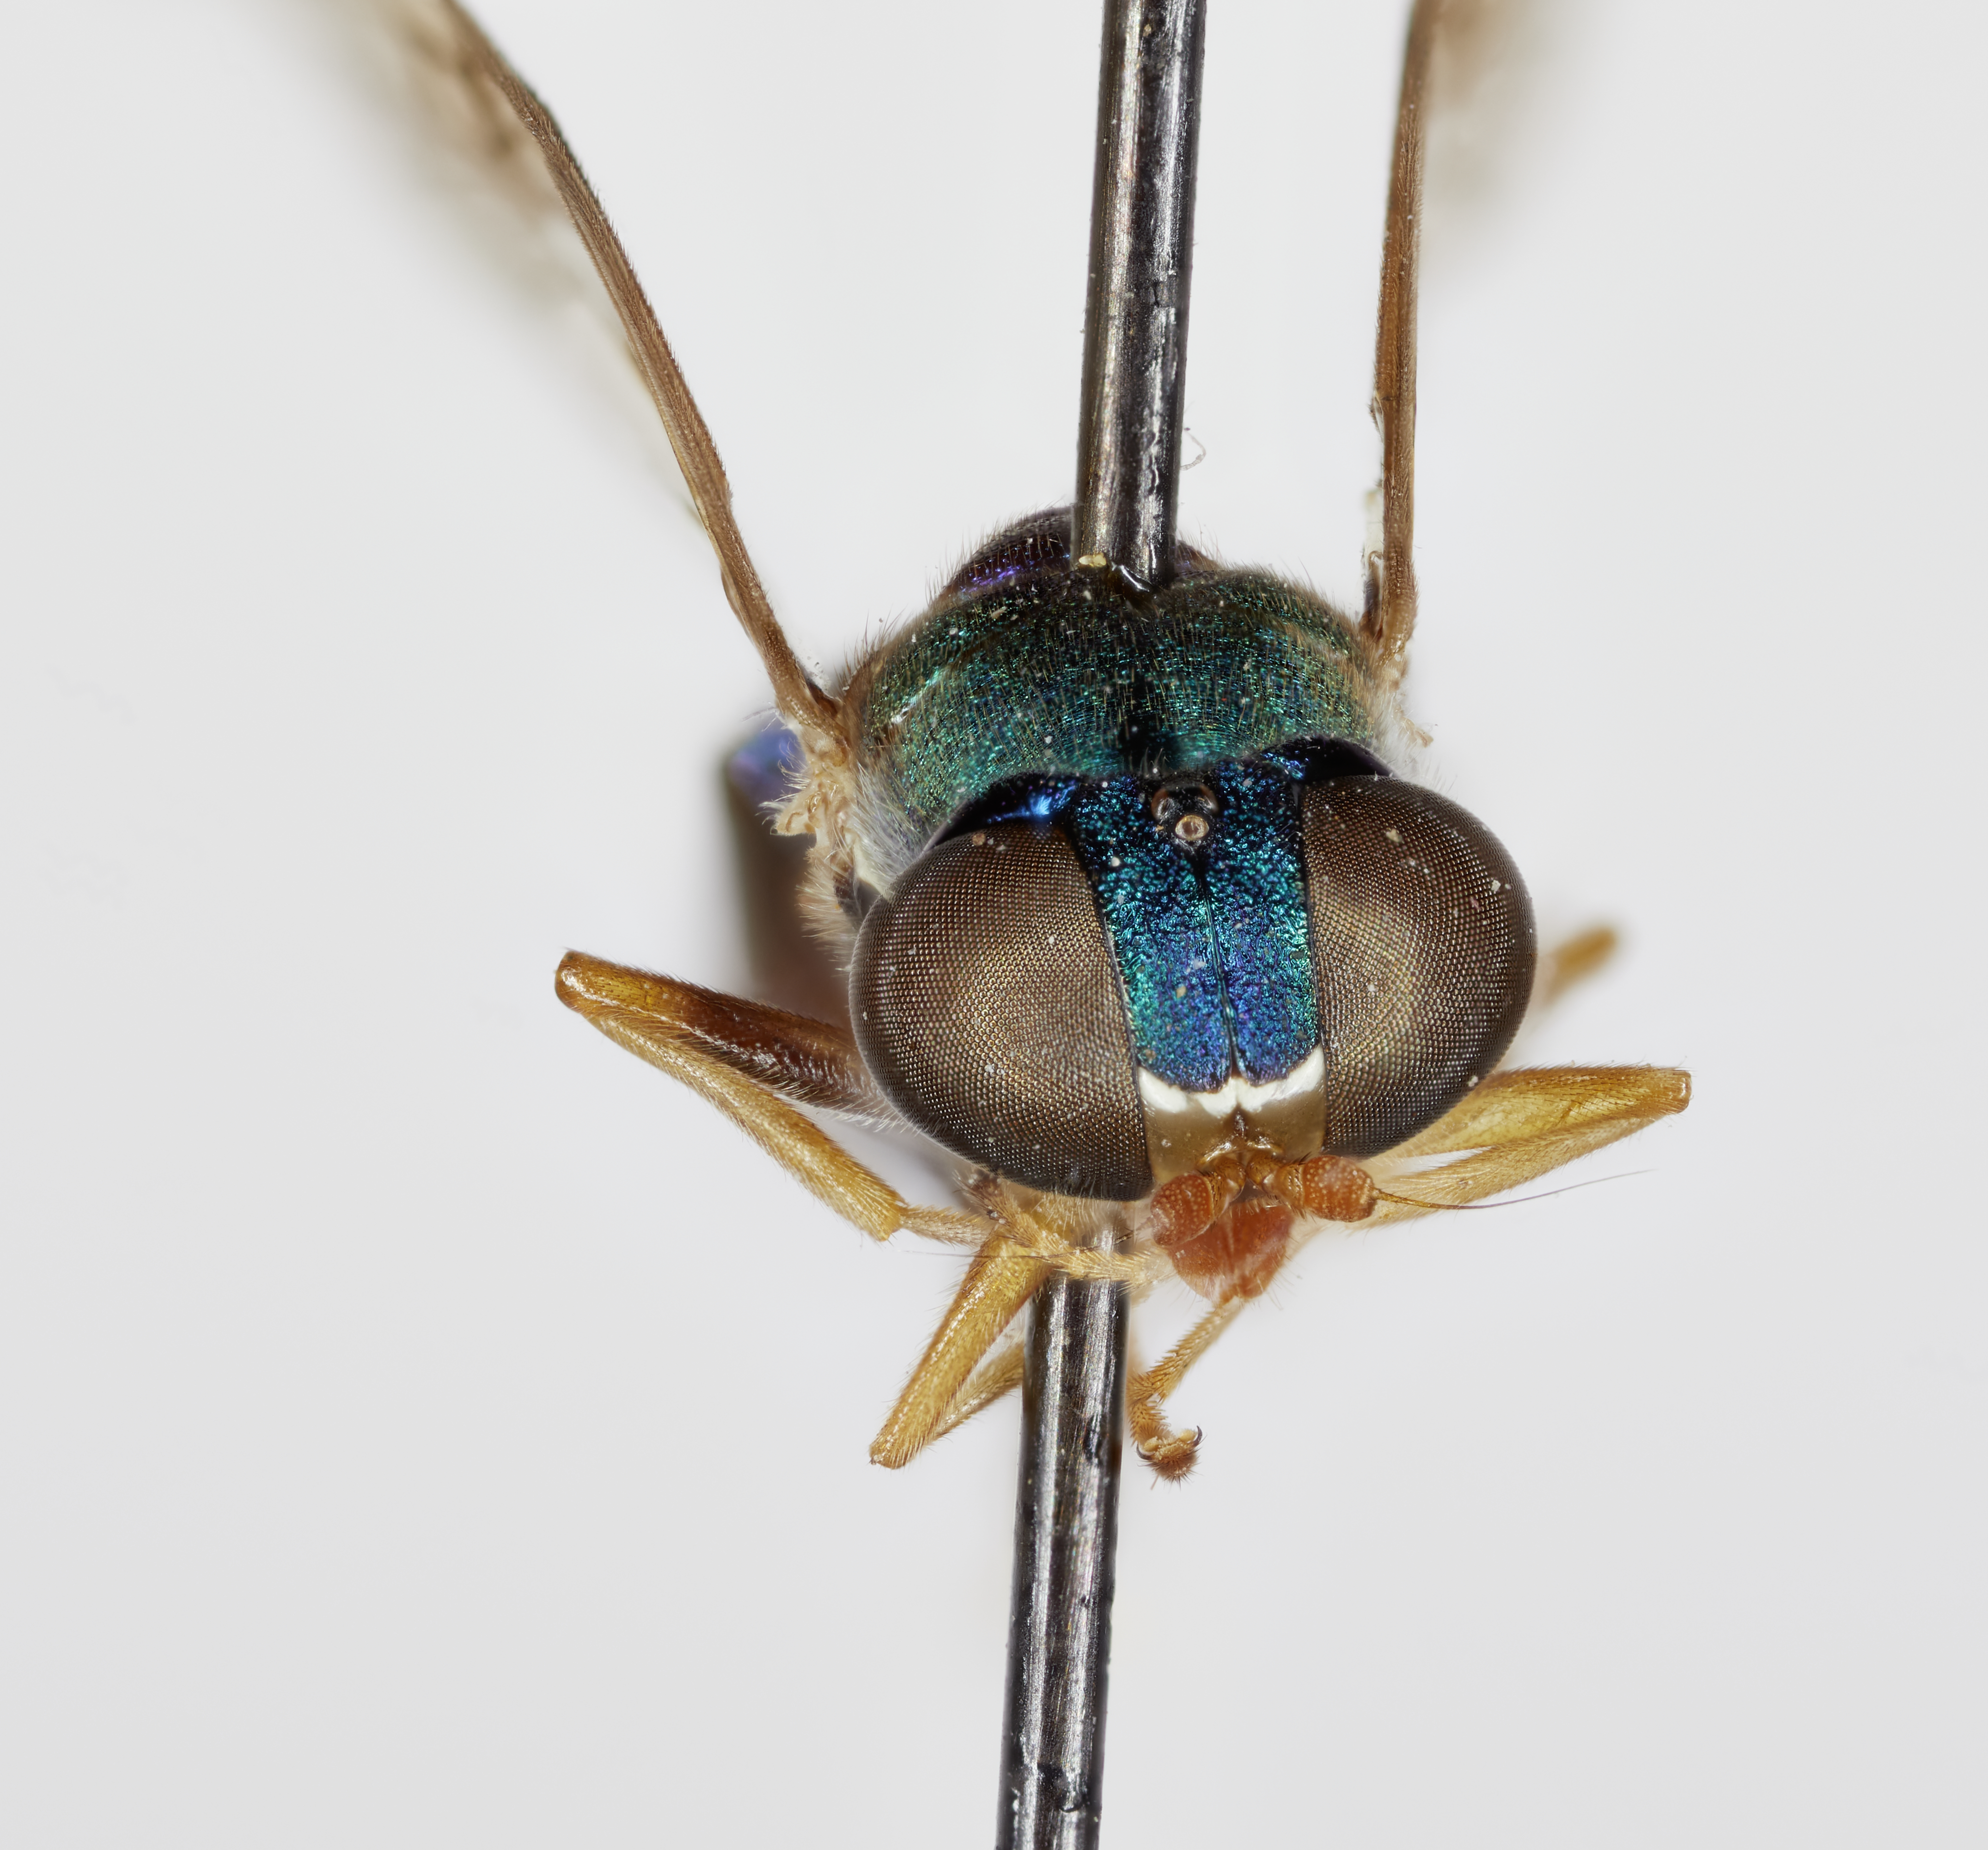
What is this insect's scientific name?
Cephalochrysa rugulosa
